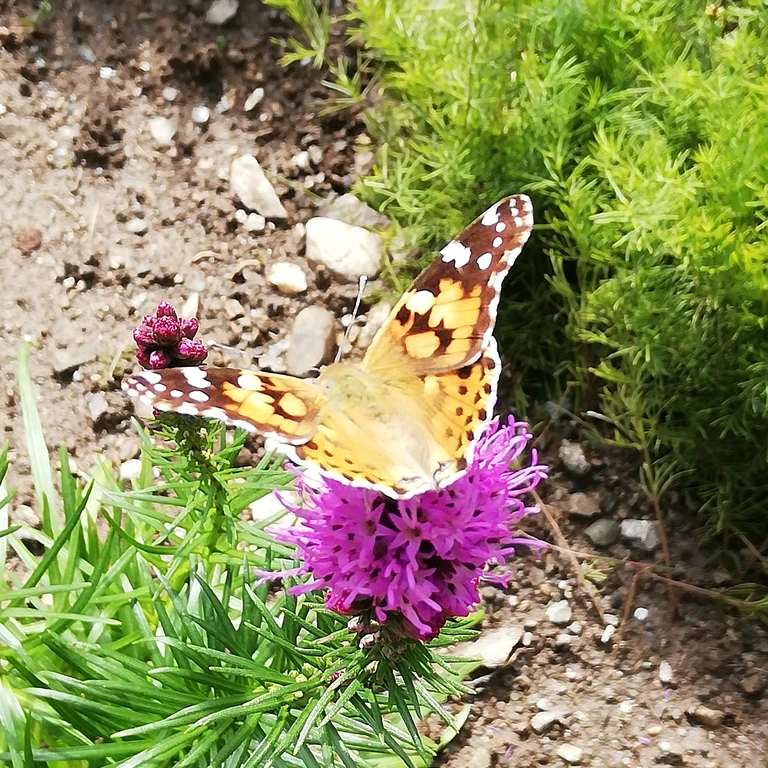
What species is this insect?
Vanessa cardui
